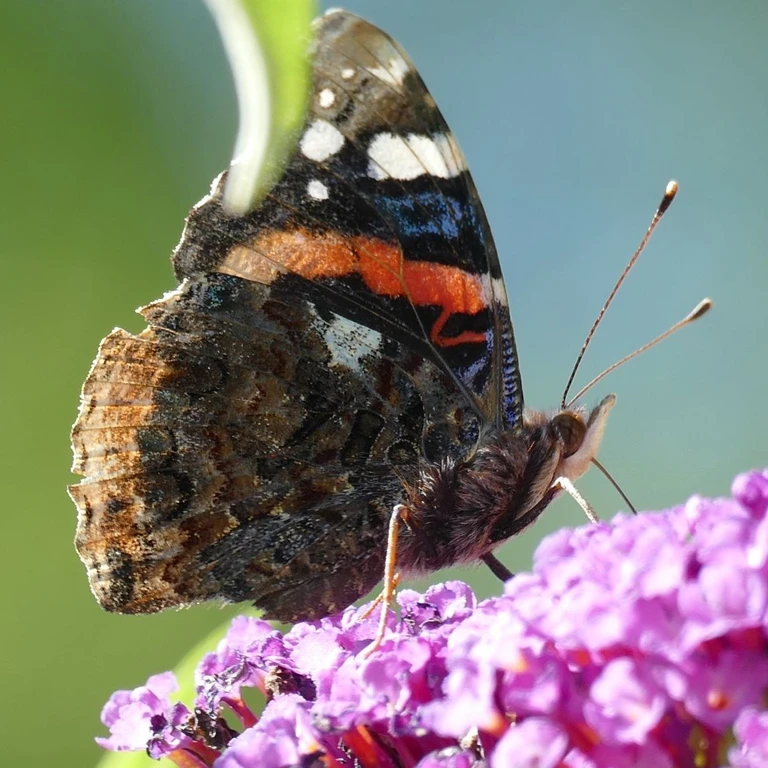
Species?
Vanessa atalanta
